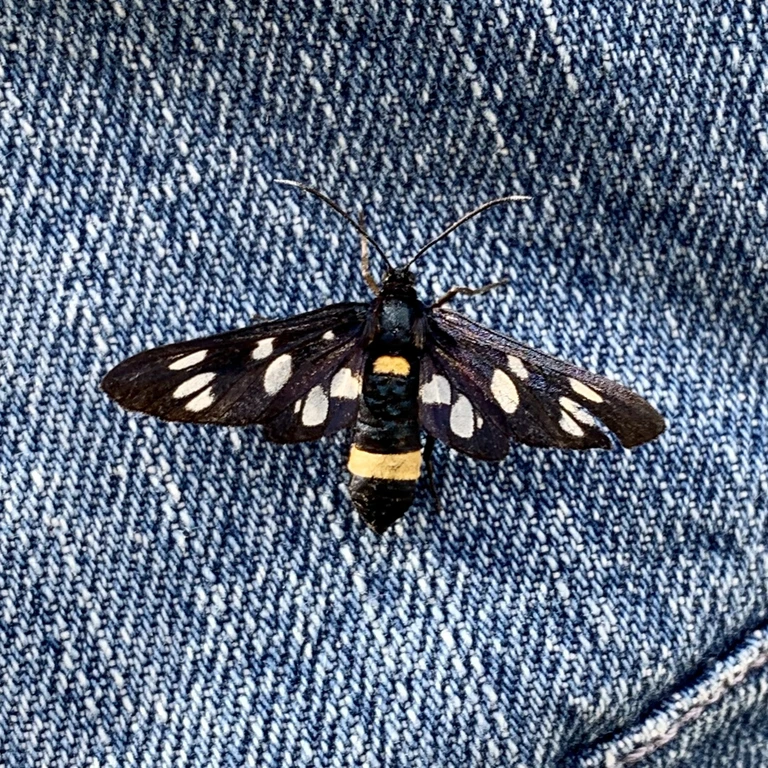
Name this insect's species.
Amata phegea
